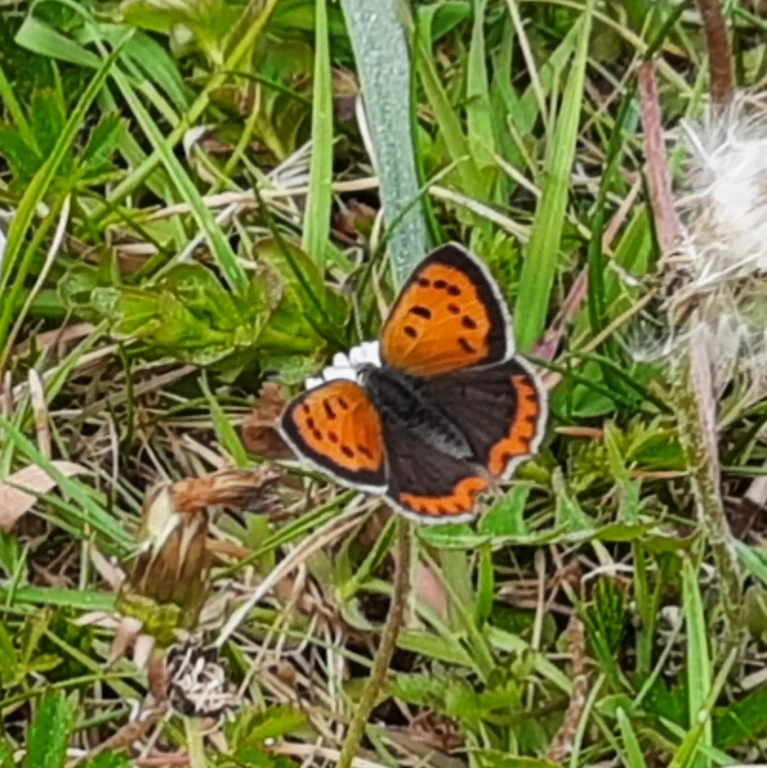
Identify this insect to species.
Lycaena phlaeas
